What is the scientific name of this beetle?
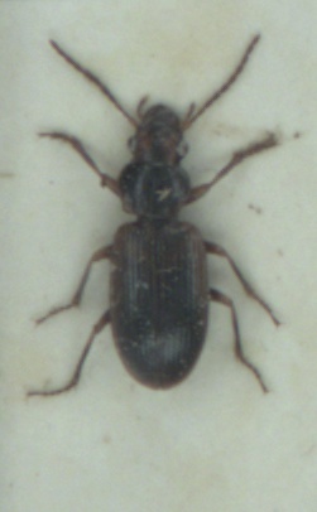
Dicheirotrichus gustavii
